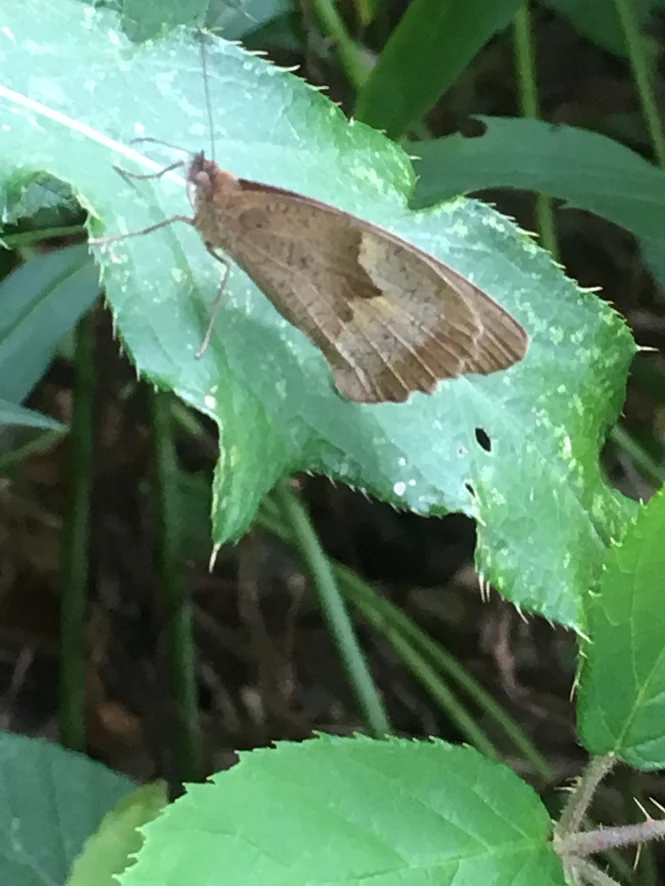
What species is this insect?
Maniola jurtina
